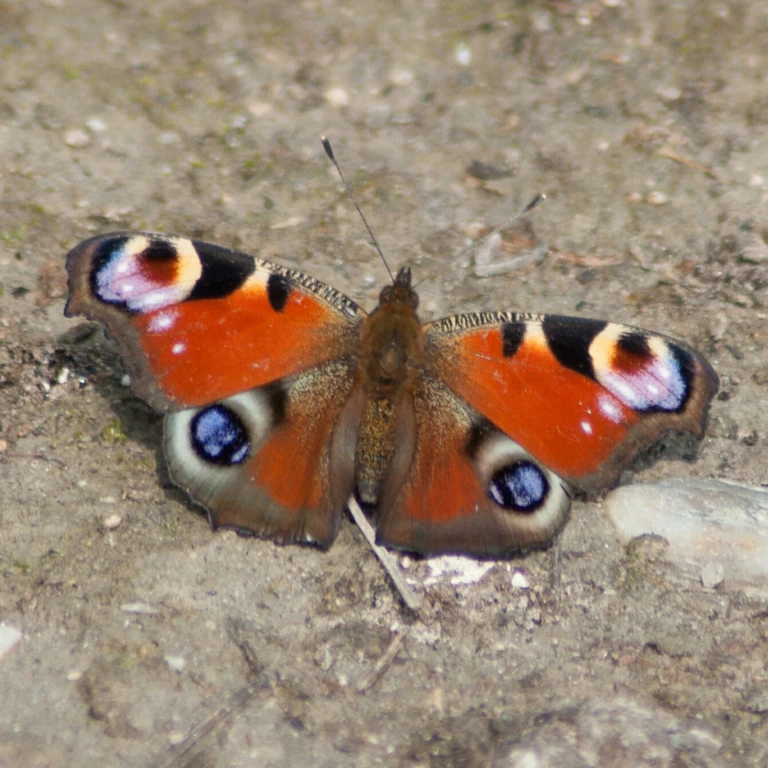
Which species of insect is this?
Aglais io
